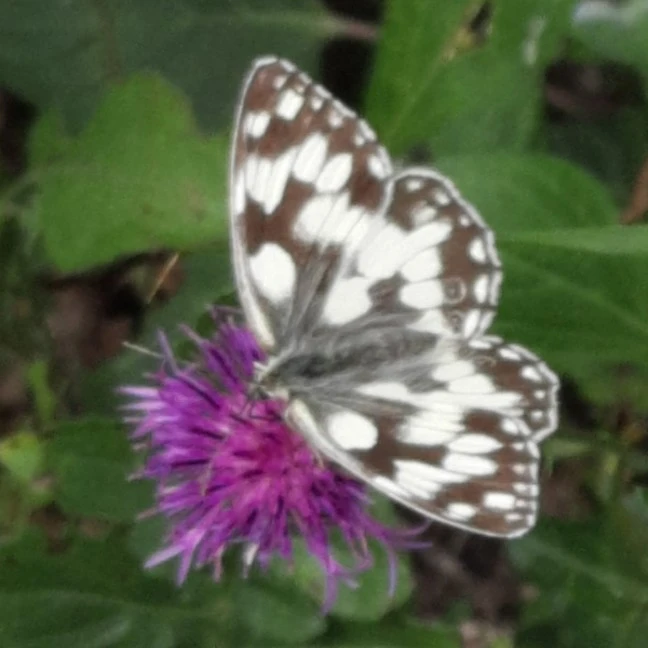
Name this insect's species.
Melanargia galathea
